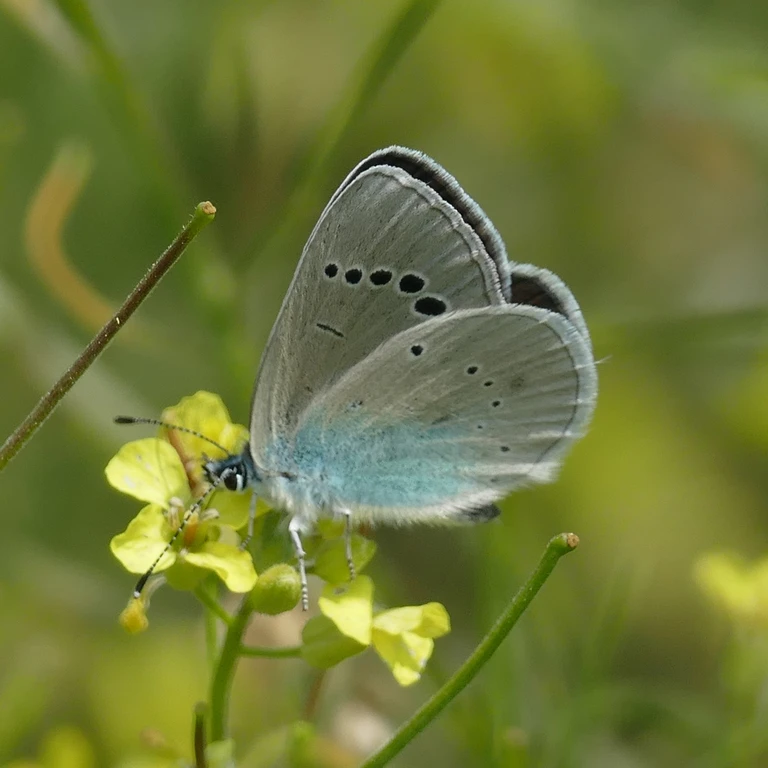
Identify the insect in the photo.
Glaucopsyche alexis
